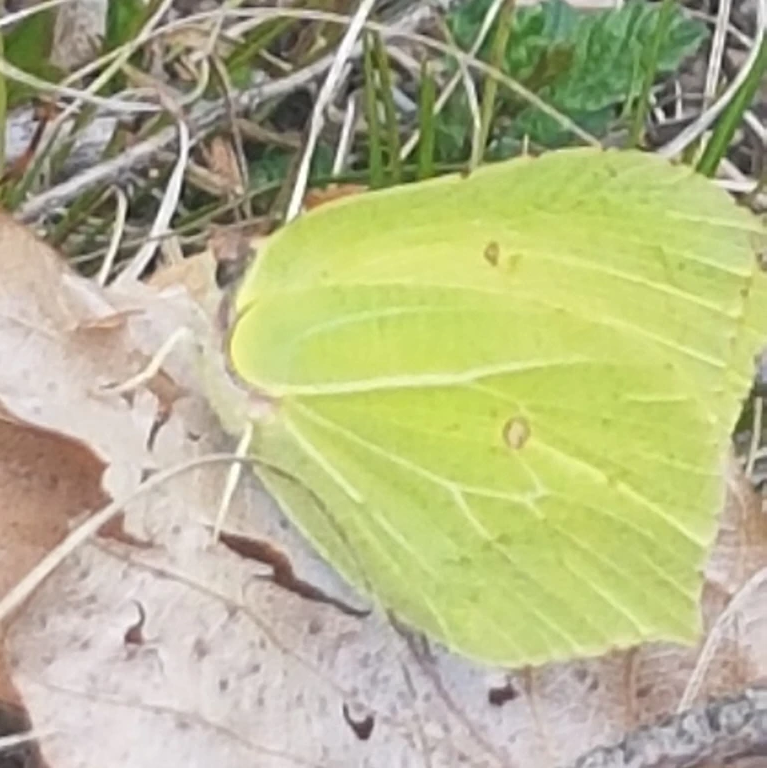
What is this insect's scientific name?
Gonepteryx rhamni
